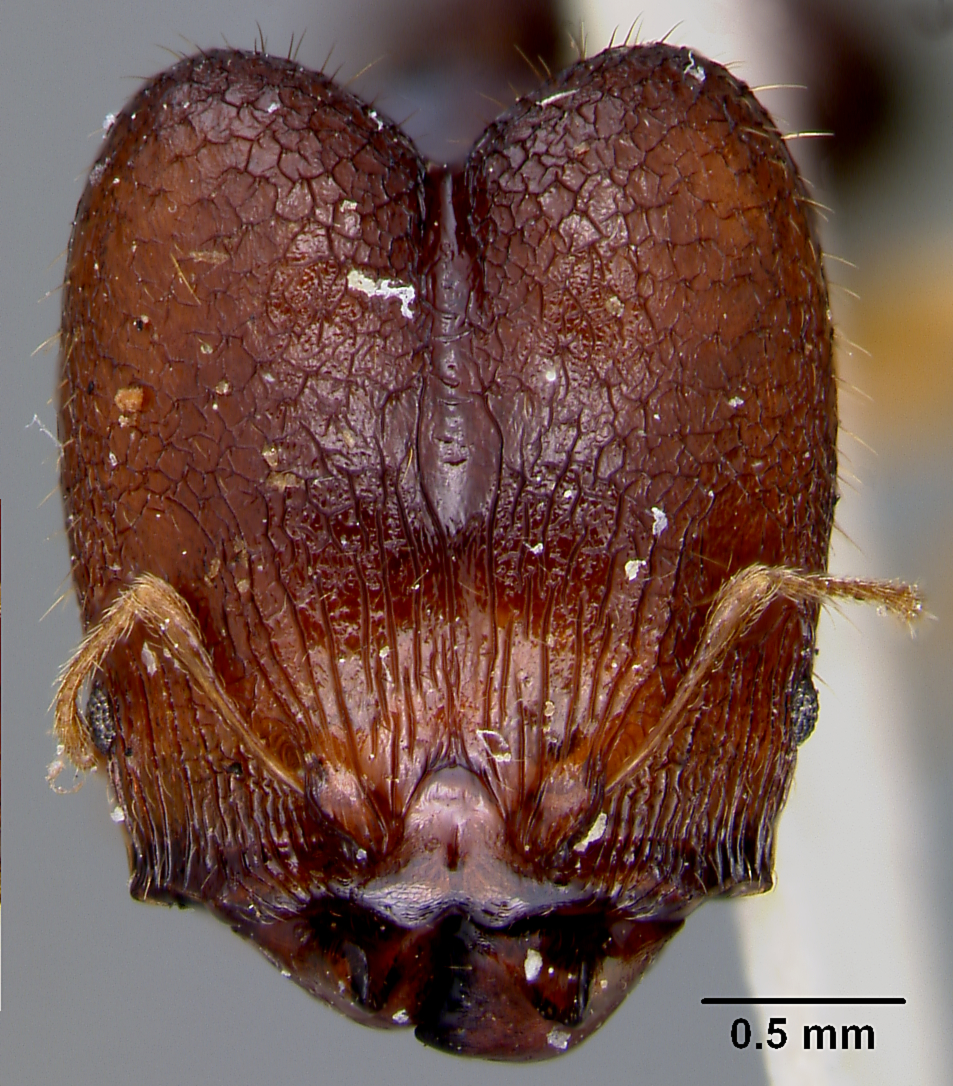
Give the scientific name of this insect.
Pheidole quadriprojectus
